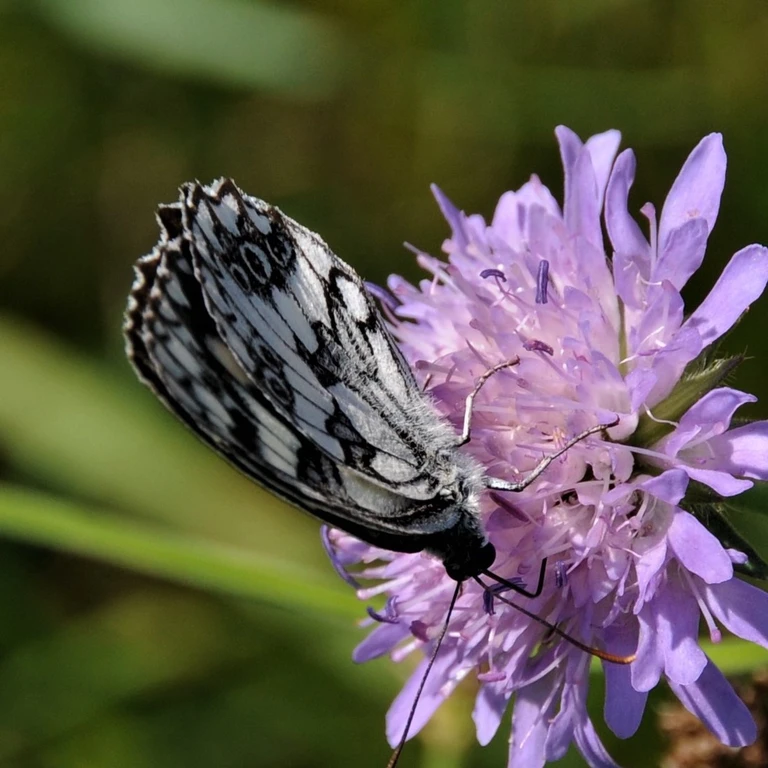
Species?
Melanargia galathea
